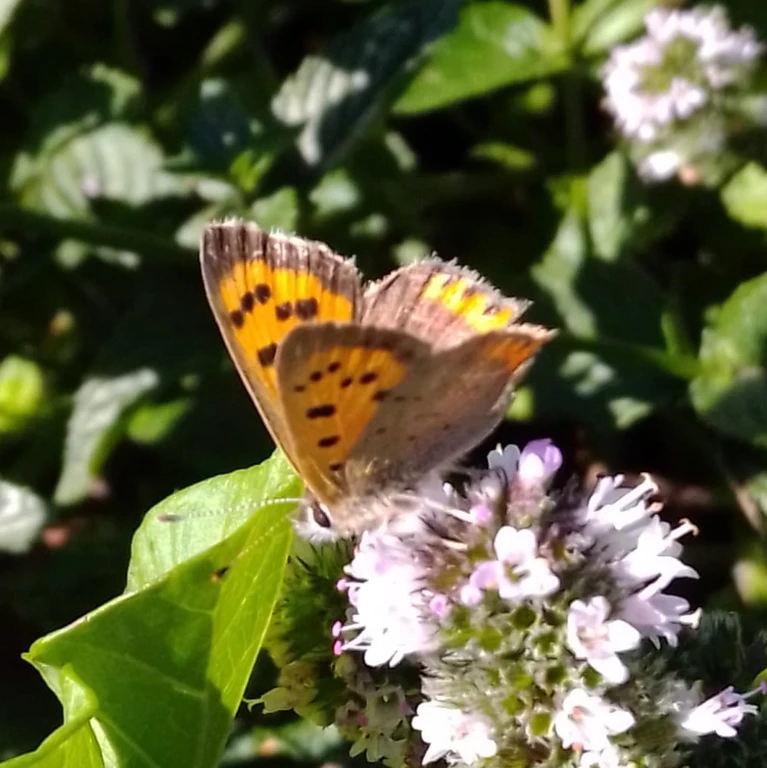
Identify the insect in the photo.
Lycaena phlaeas
